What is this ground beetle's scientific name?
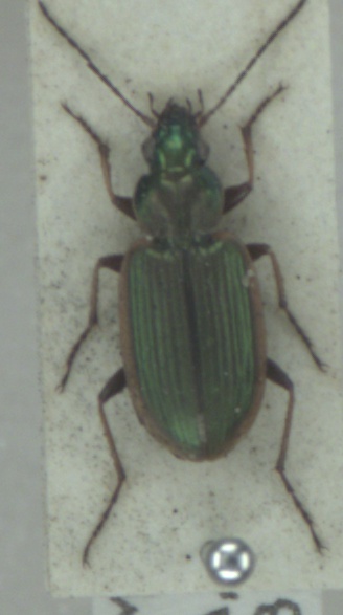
Agonum marginatum
